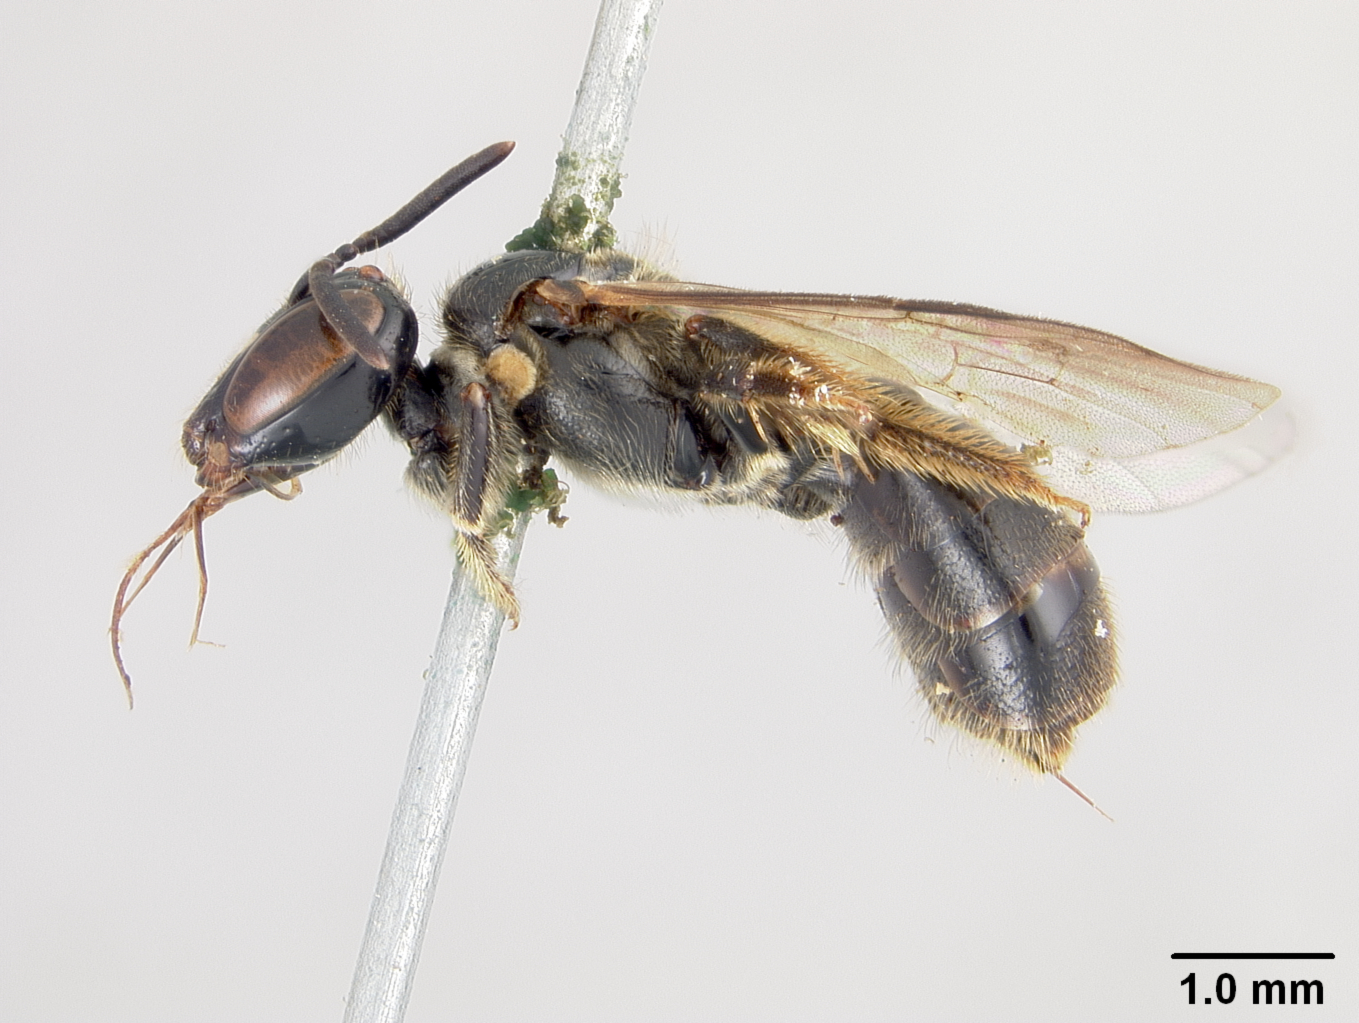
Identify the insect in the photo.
Braunsapis signata
